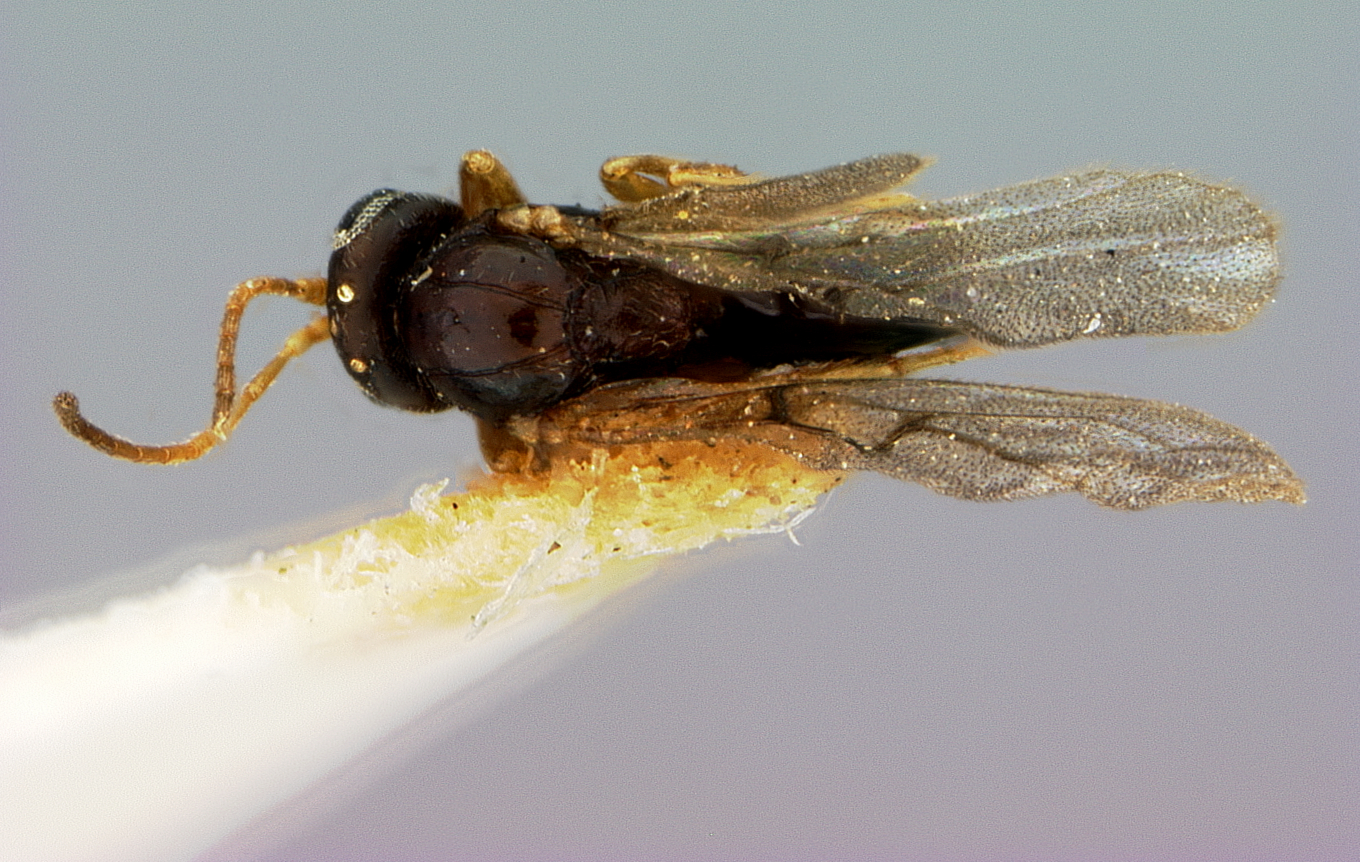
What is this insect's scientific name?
Callirhytis uvellae
